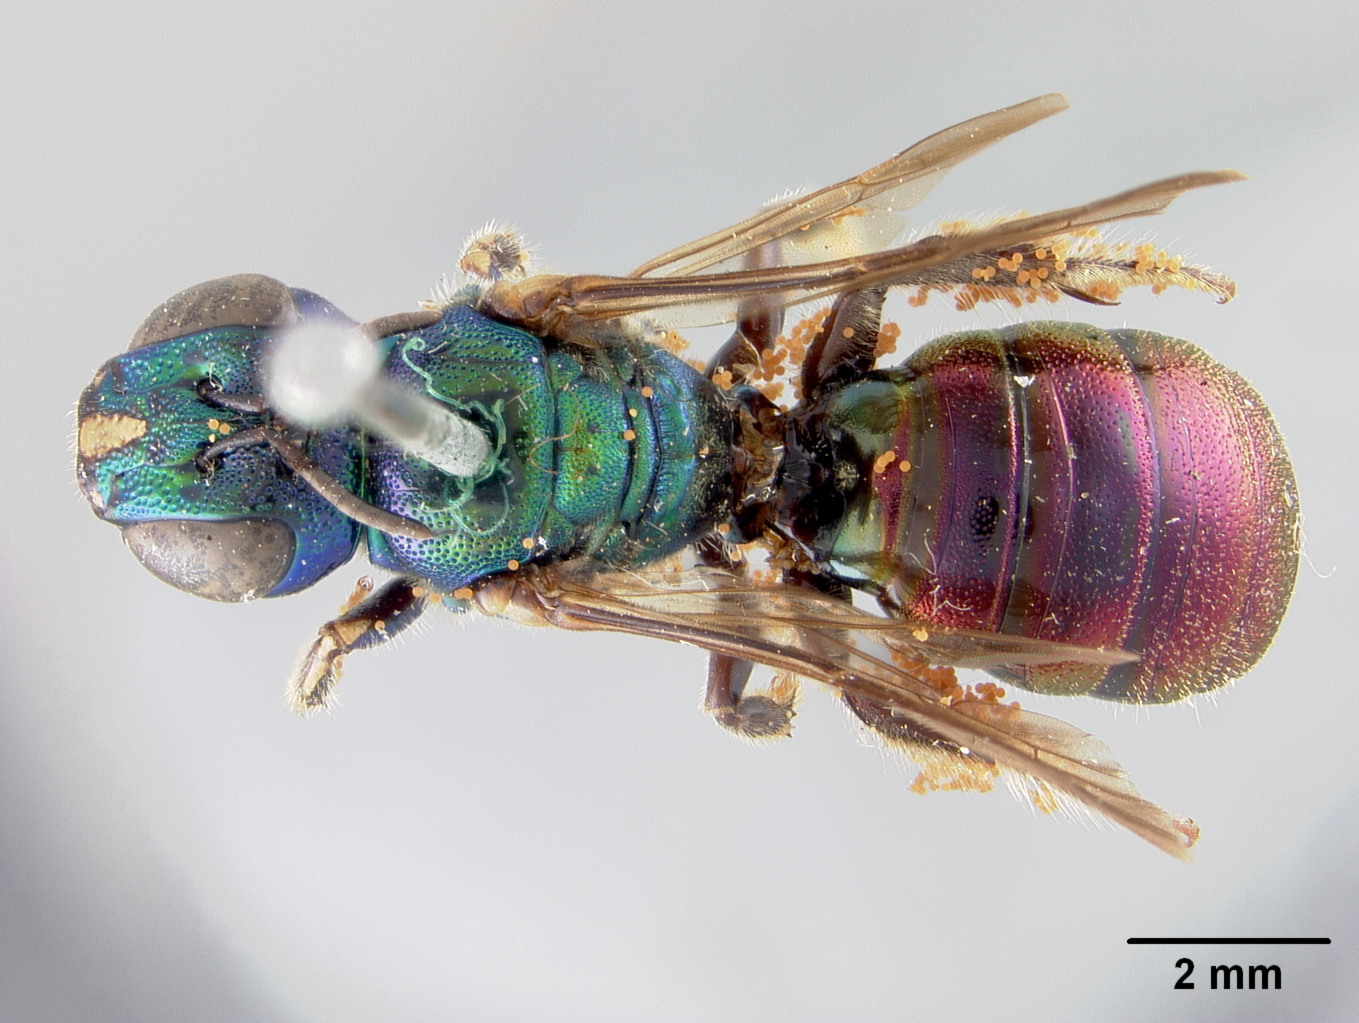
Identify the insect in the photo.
Ceratina amabilis
